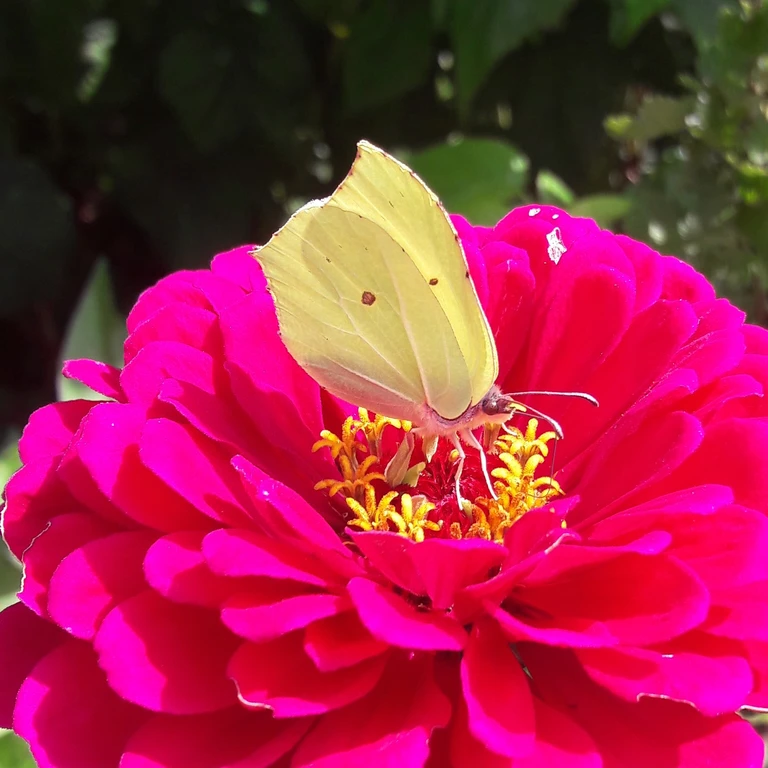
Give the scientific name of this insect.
Gonepteryx rhamni
